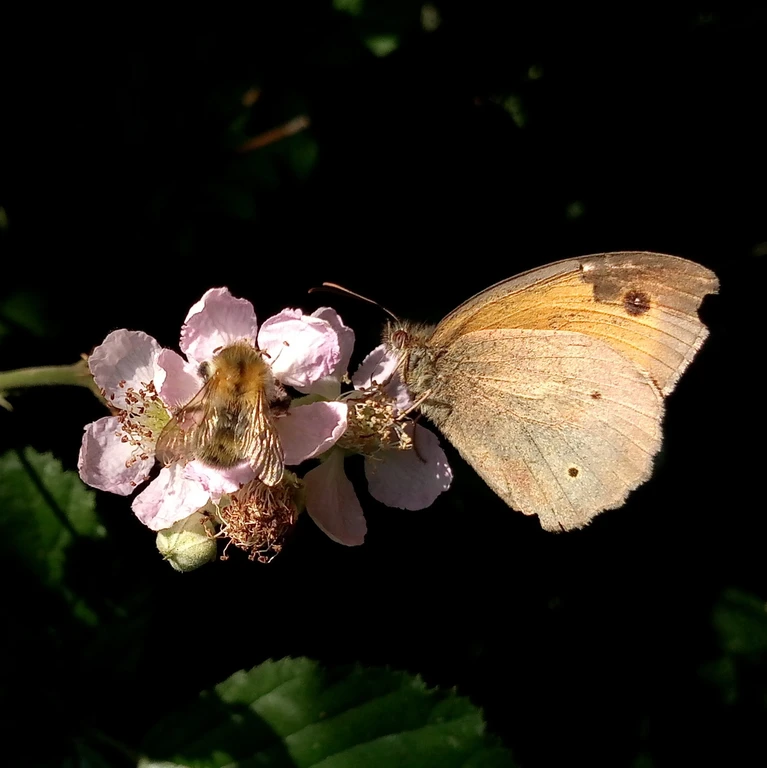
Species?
Maniola jurtina
